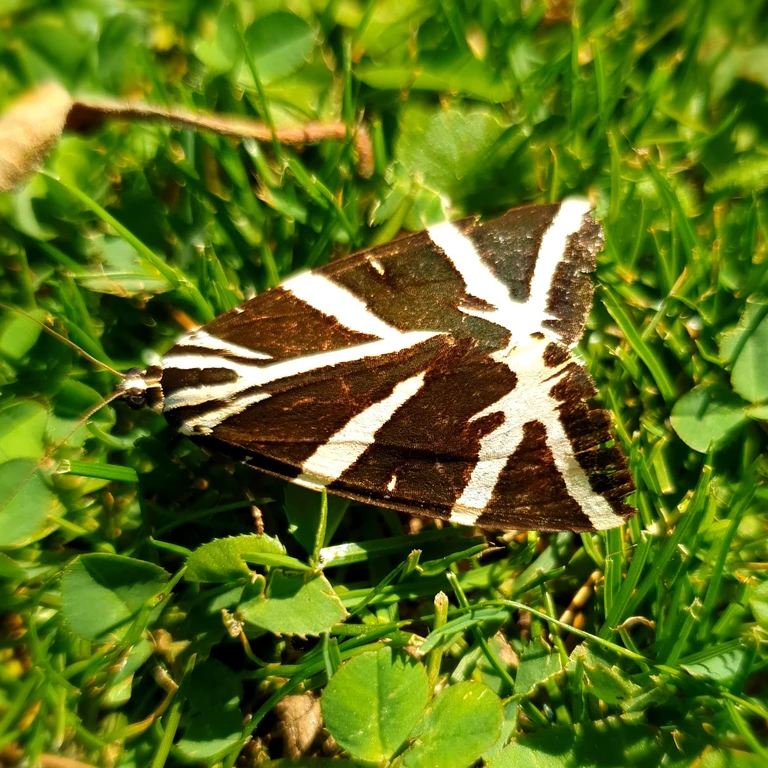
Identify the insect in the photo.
Euplagia quadripunctaria
